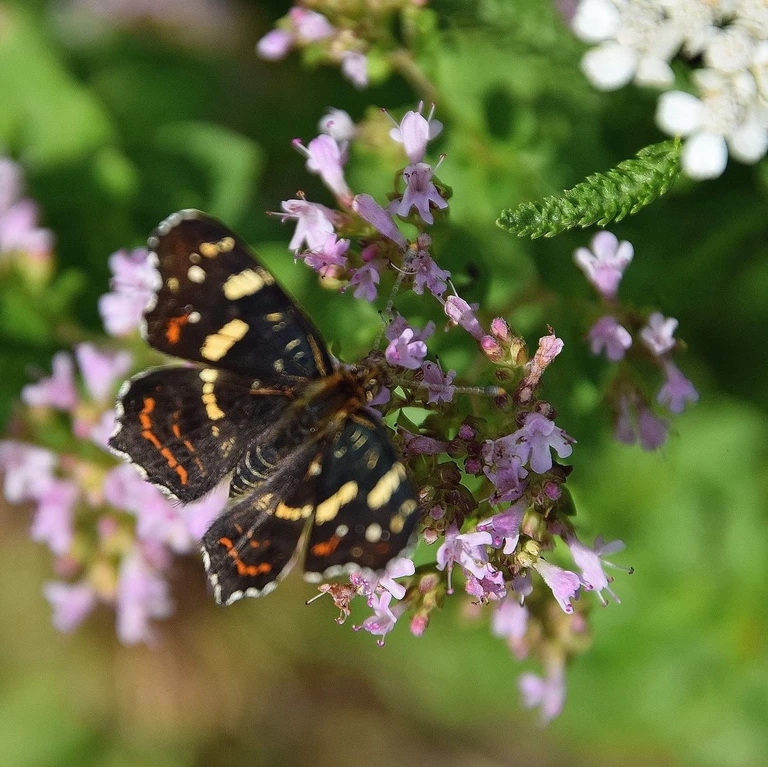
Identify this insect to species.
Araschnia levana
